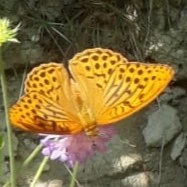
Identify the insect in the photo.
Argynnis paphia
